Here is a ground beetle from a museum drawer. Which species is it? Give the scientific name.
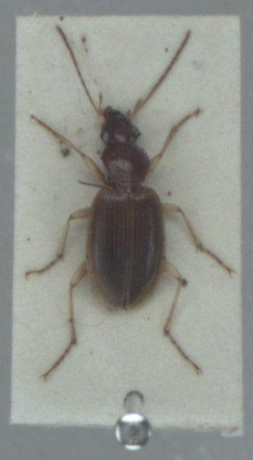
Paranchus albipes
